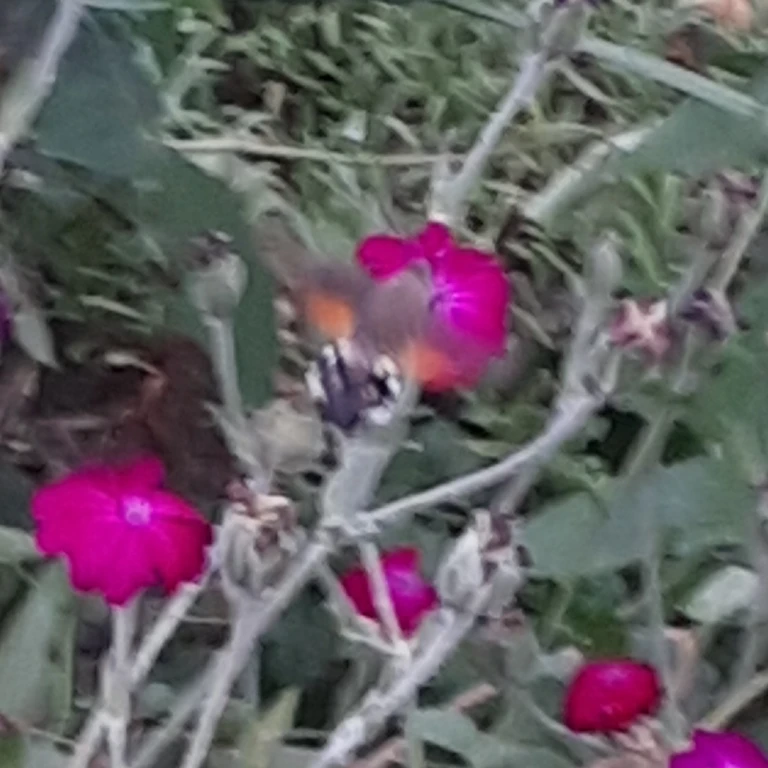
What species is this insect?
Macroglossum stellatarum
